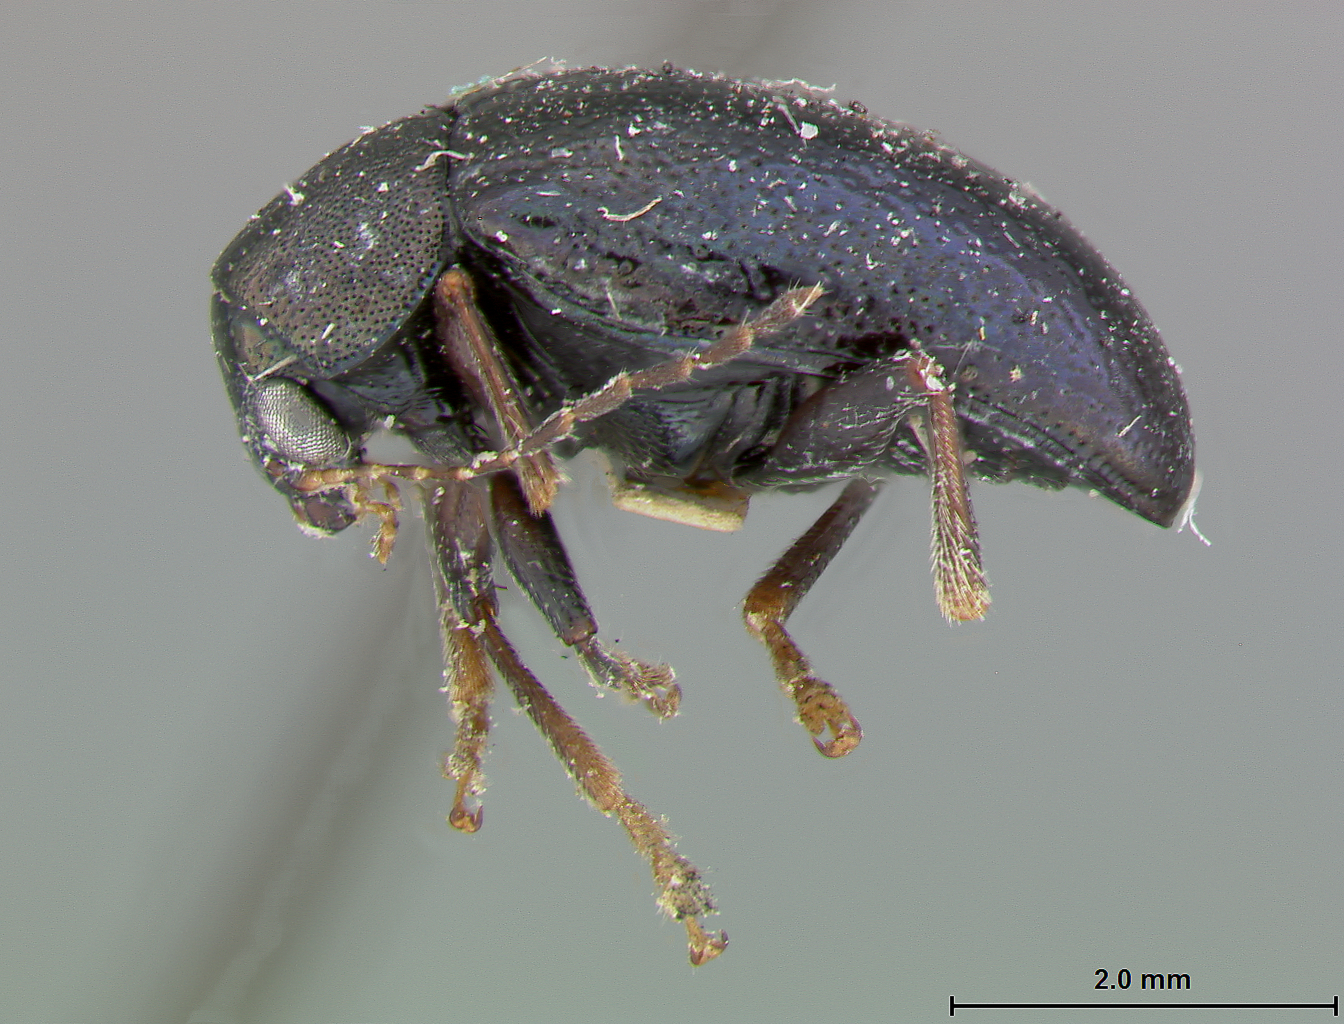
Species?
Colaspis arizonensis
